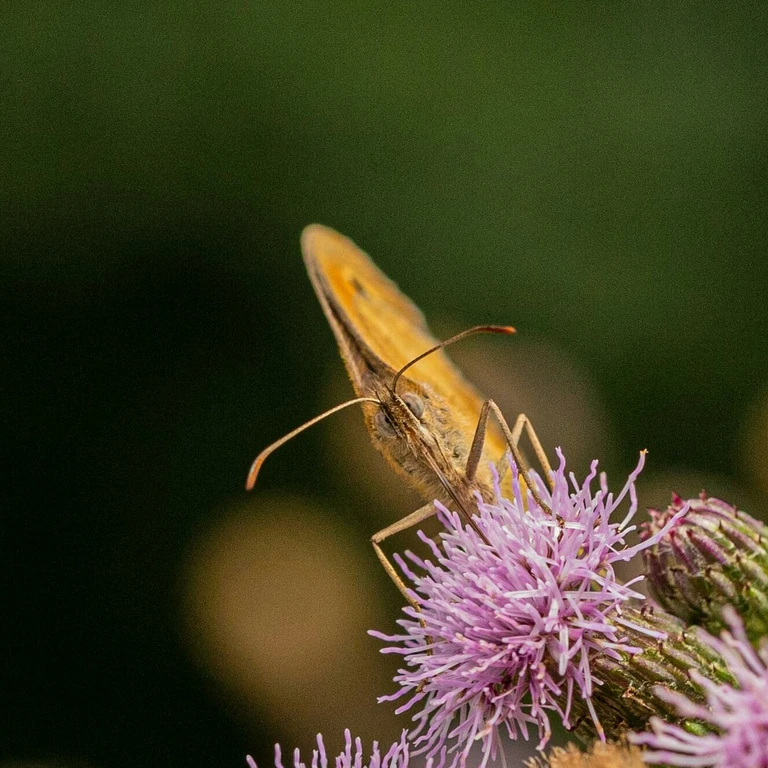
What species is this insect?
Maniola jurtina
